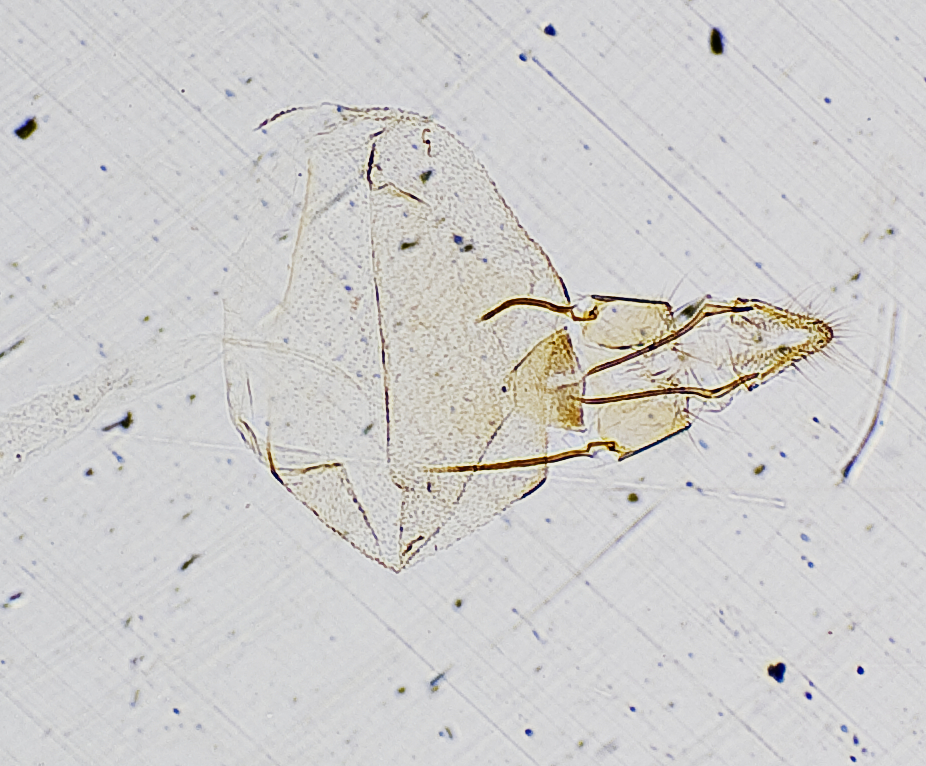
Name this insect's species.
Laetilia portoricensis
